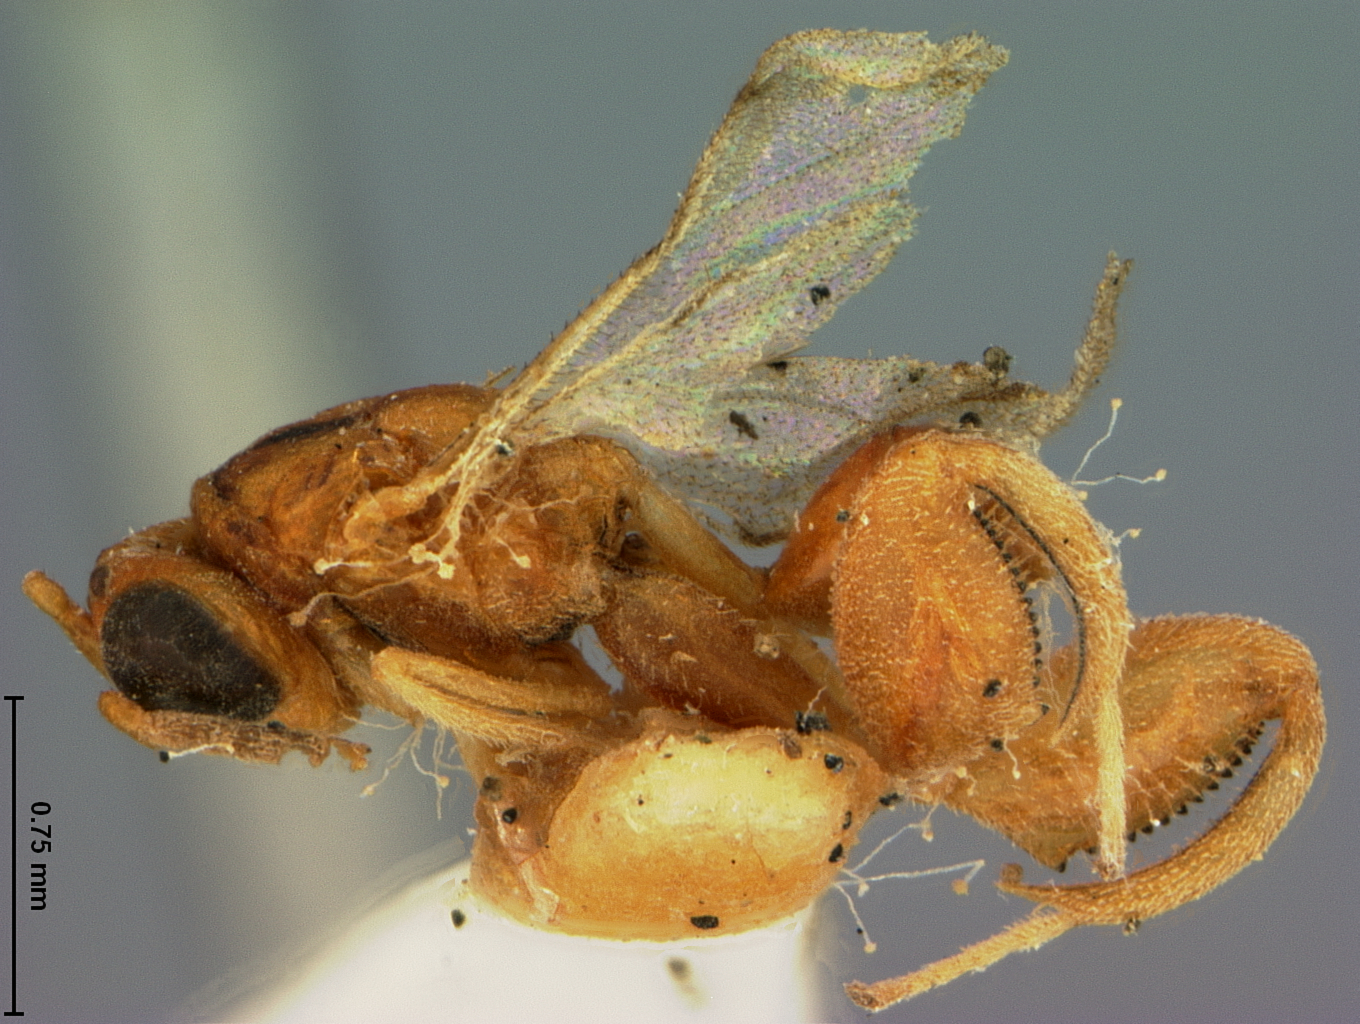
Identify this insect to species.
Smicra hirtifemora
